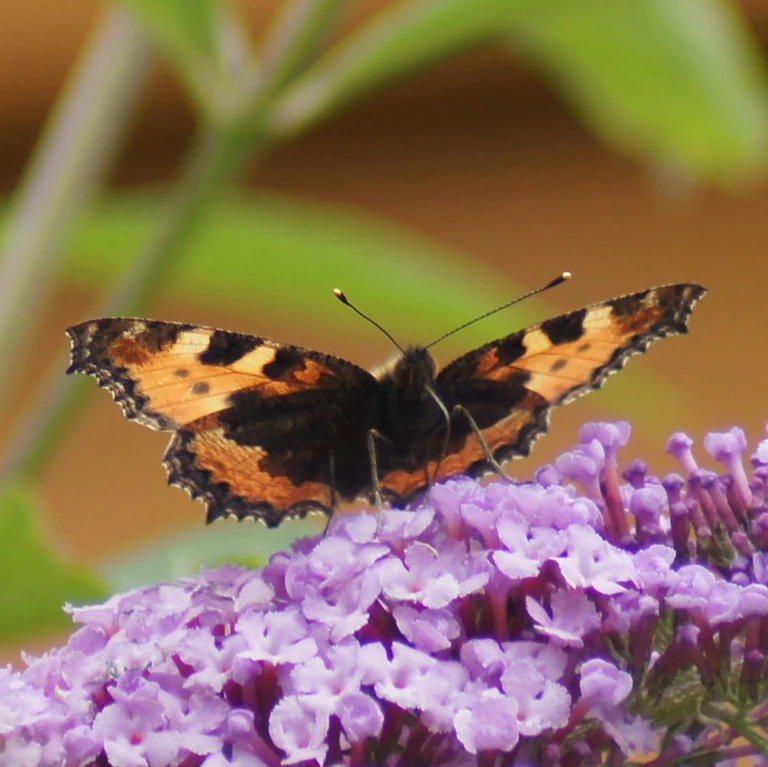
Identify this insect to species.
Aglais urticae
